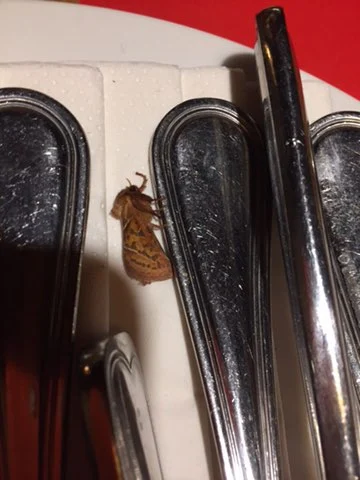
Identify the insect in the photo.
Triodia sylvina
